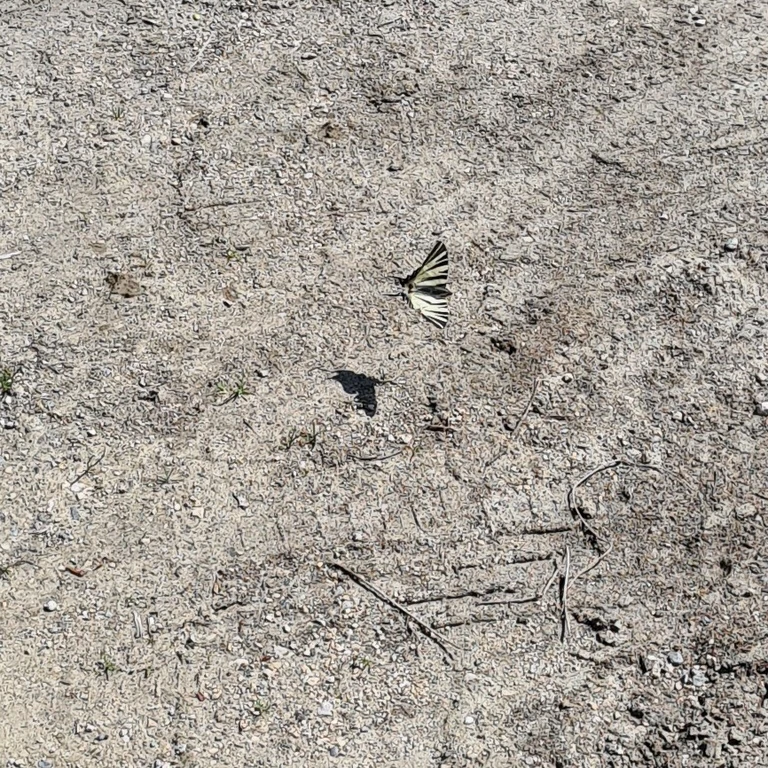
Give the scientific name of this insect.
Iphiclides podalirius
